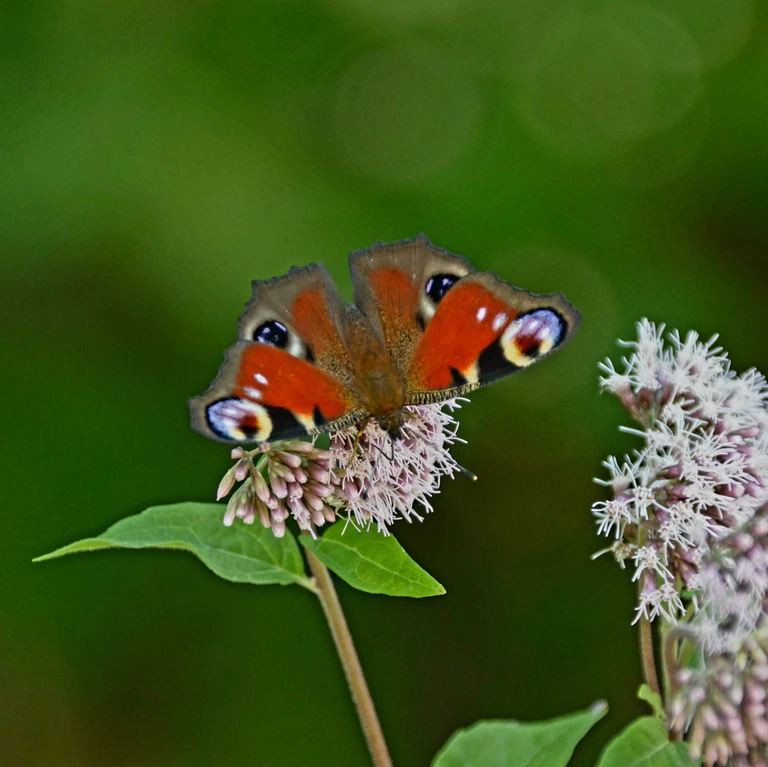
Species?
Aglais io
